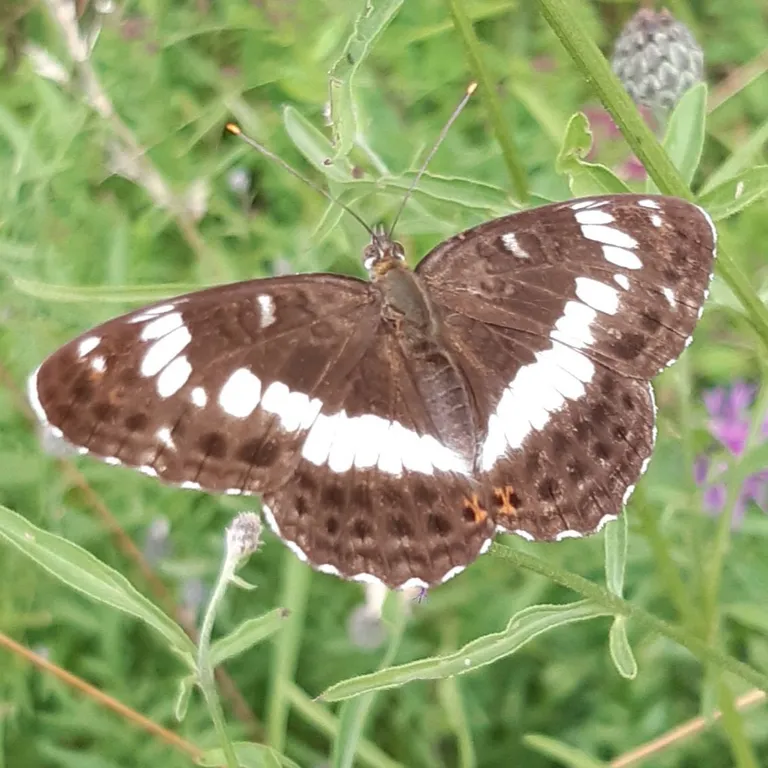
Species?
Limenitis camilla (also Ladoga camilla)
